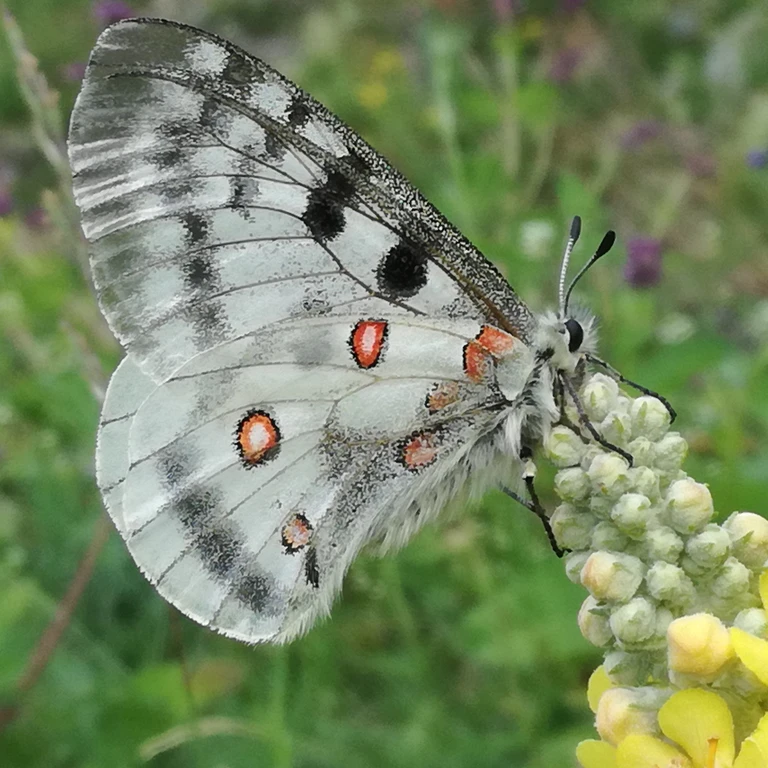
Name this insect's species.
Parnassius apollo
